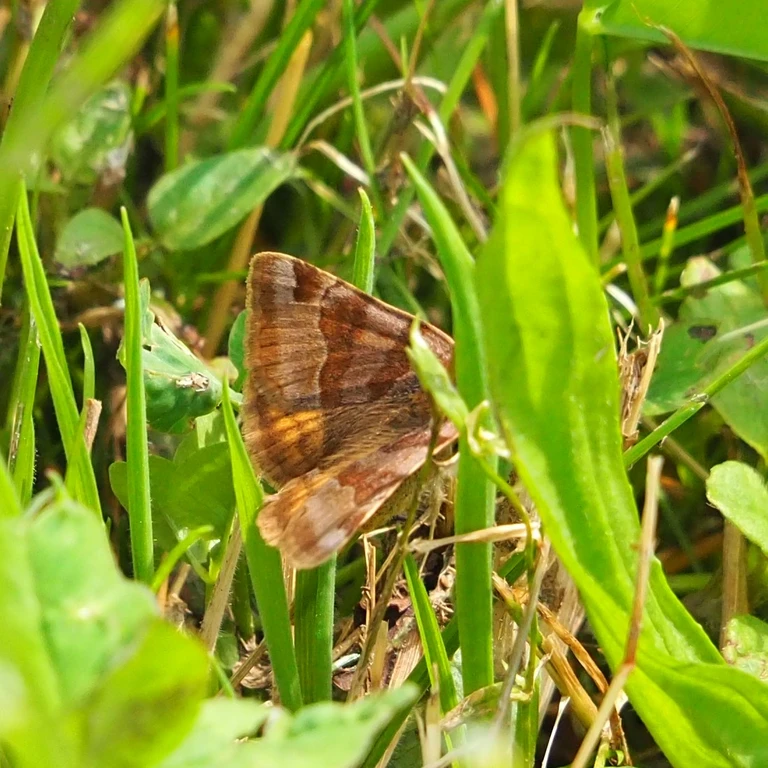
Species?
Euclidia glyphica
